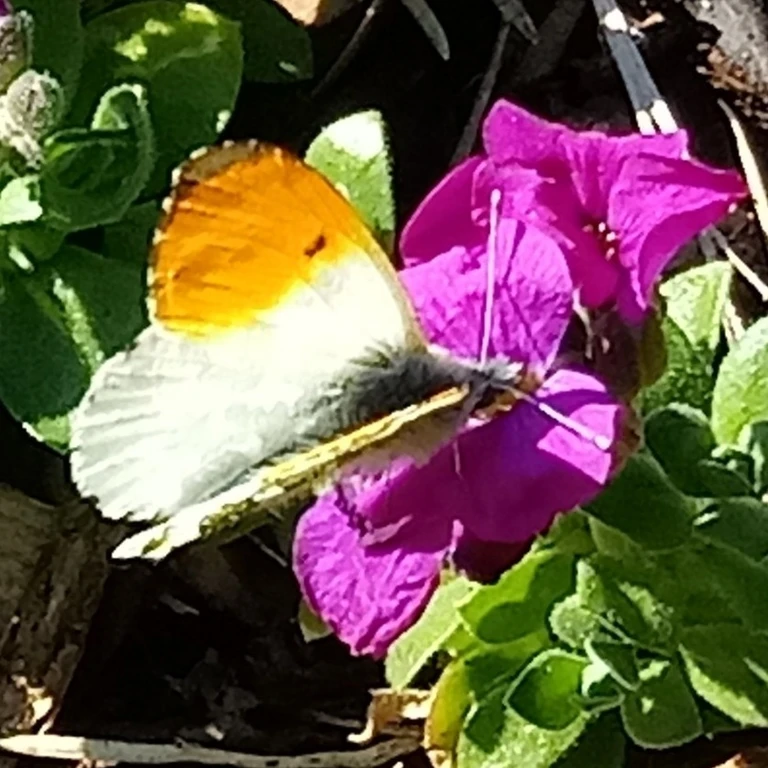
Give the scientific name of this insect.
Anthocharis cardamines
